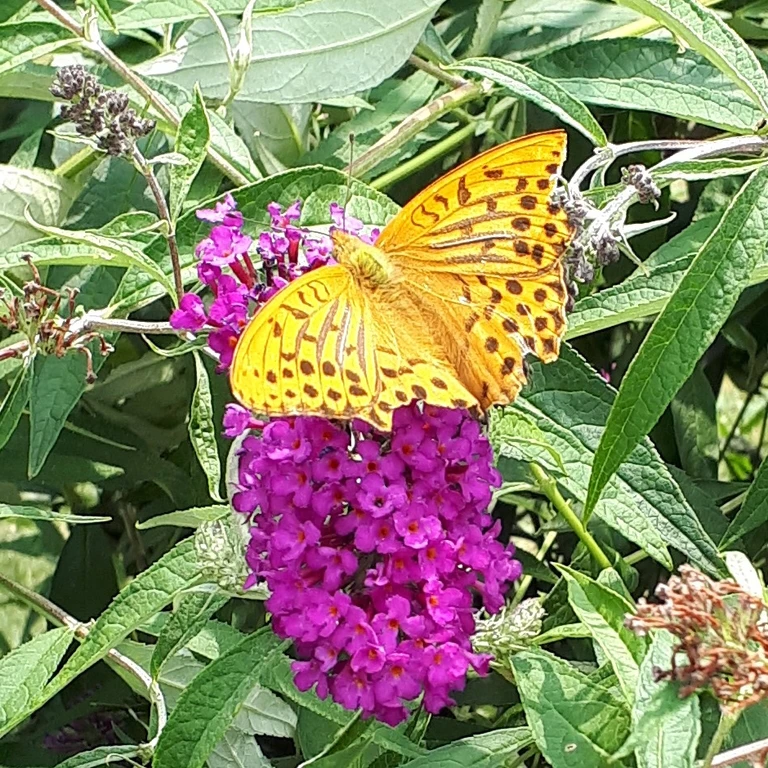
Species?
Argynnis paphia
